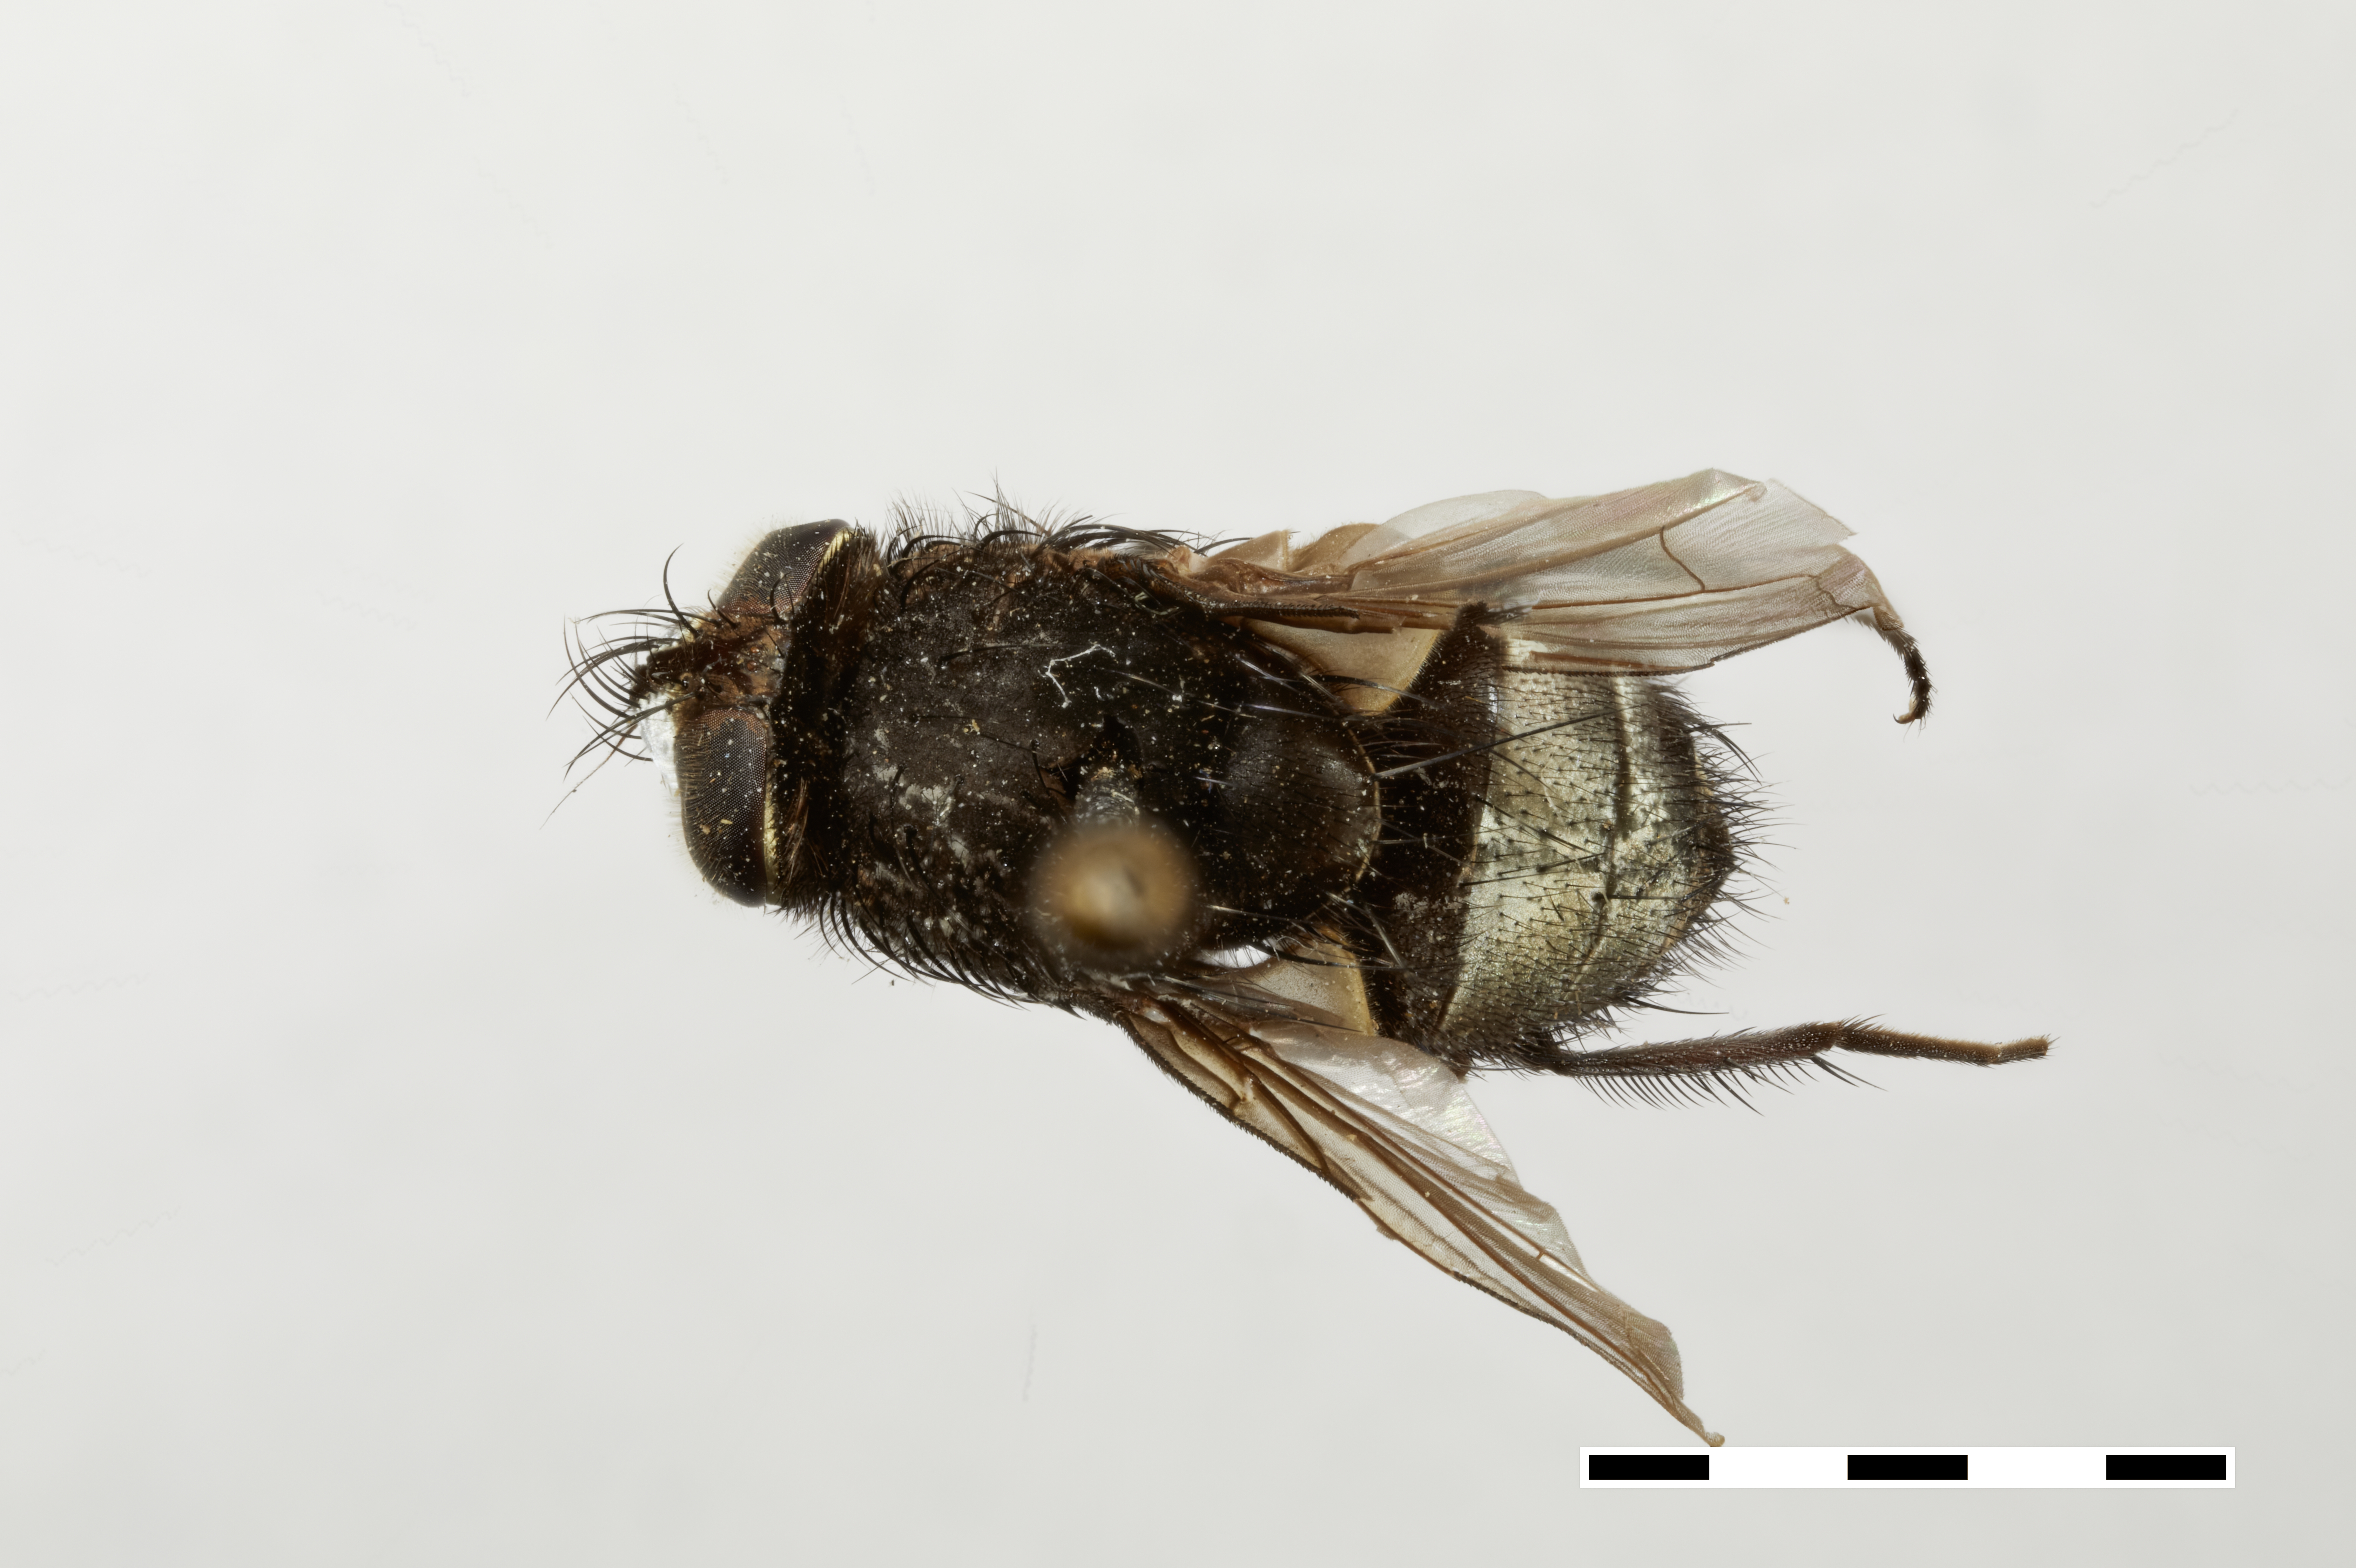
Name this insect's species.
Hemiargyra nigra
